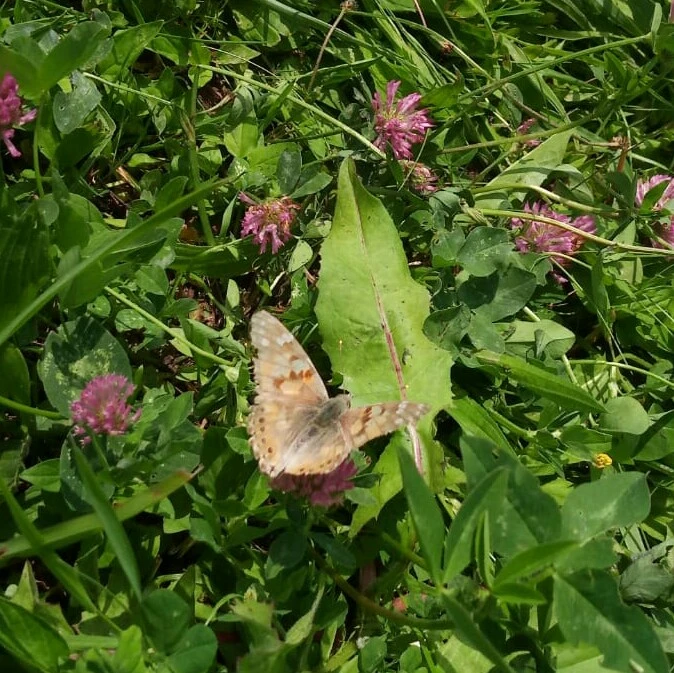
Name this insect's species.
Vanessa cardui
